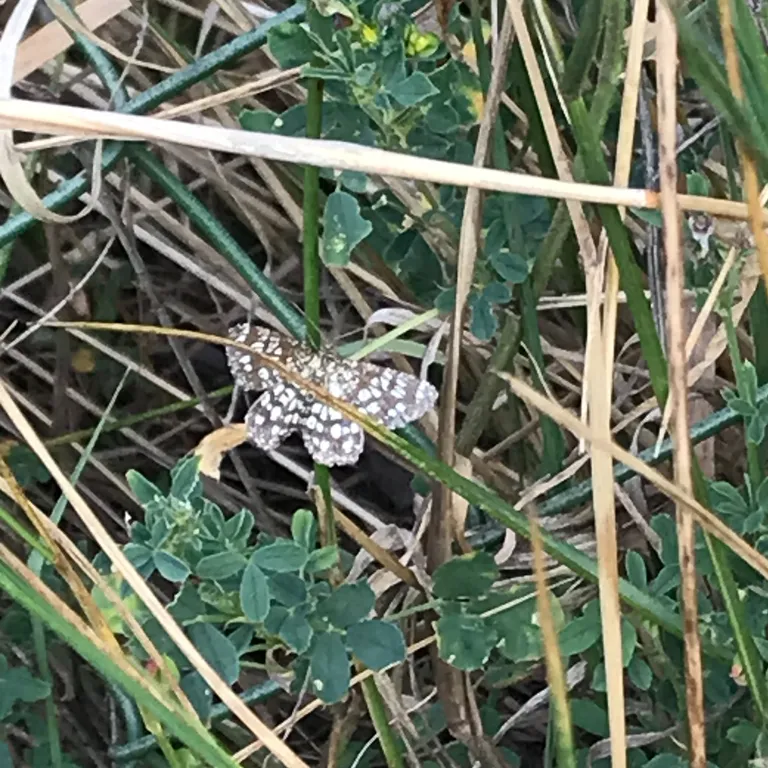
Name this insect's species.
Chiasmia clathrata
